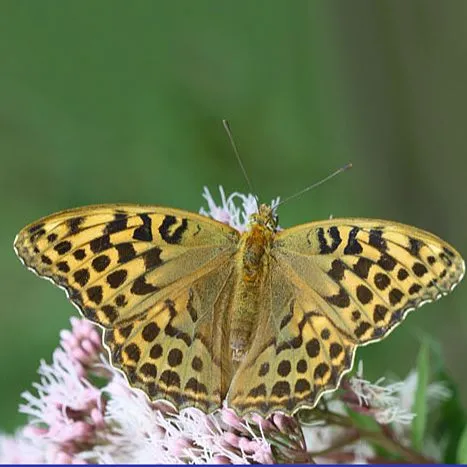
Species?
Argynnis paphia
